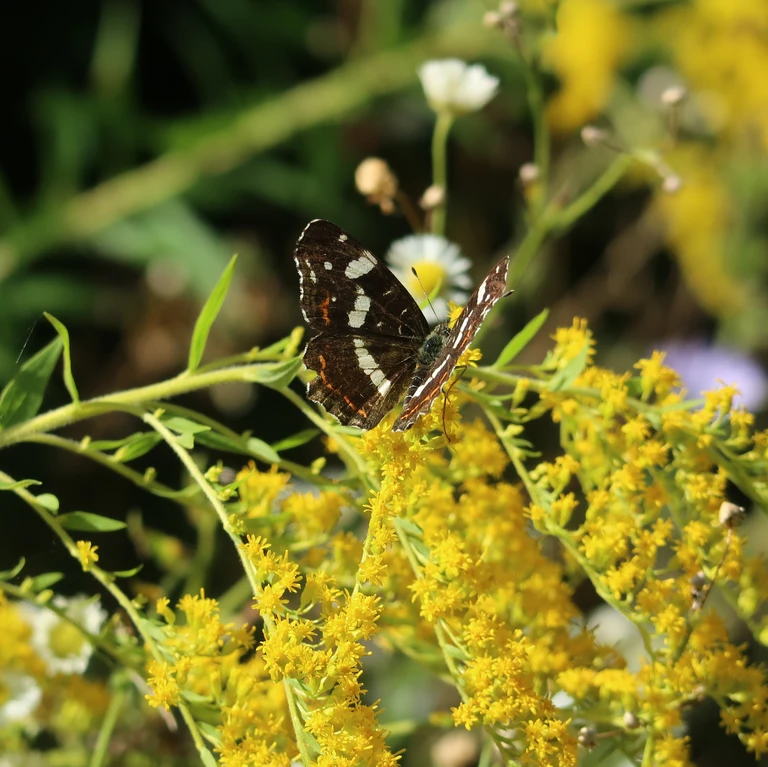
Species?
Araschnia levana
